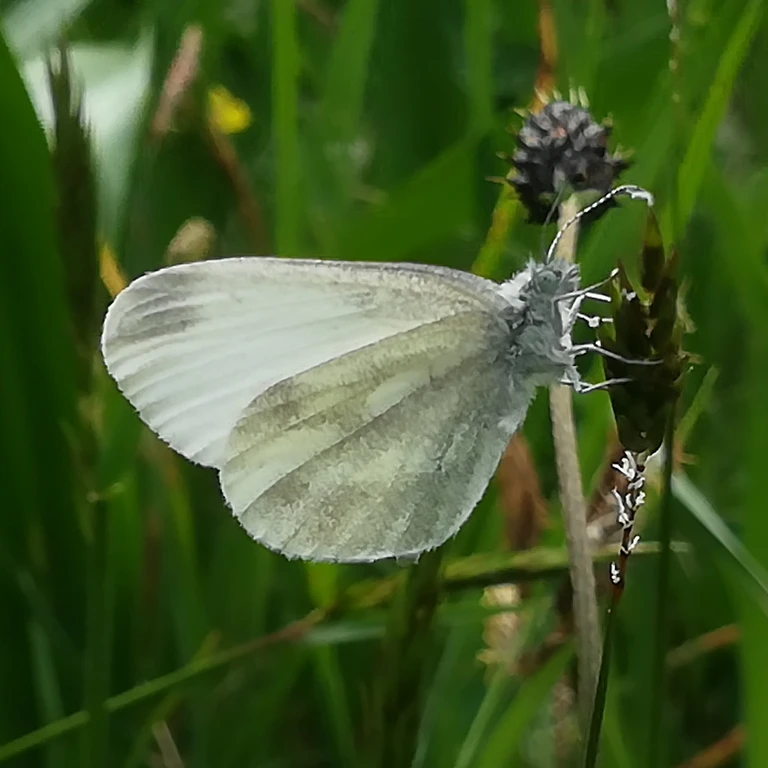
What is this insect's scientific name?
Leptidea sinapis/juvernica
